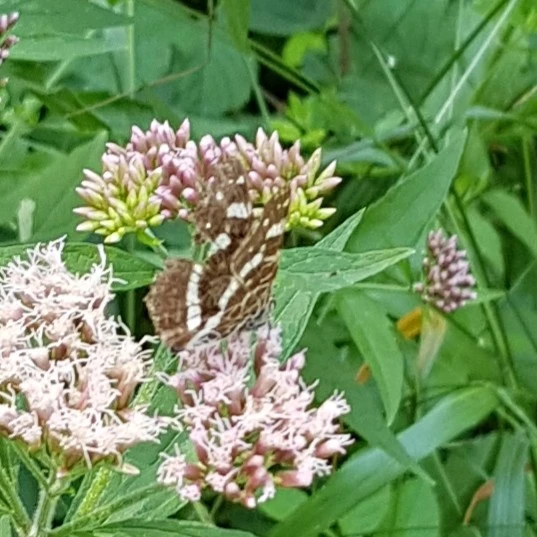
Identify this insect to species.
Araschnia levana
